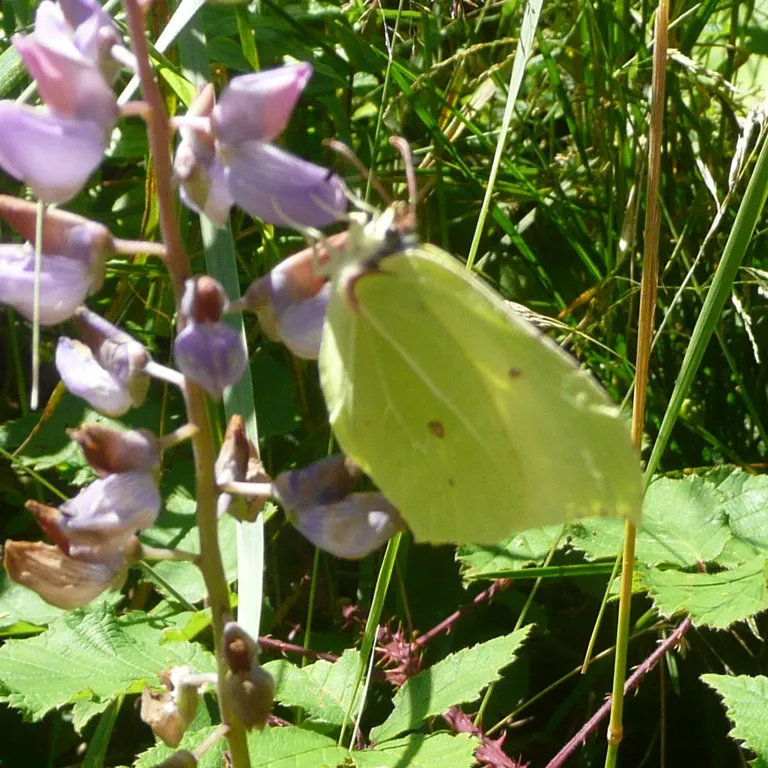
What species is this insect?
Gonepteryx rhamni
